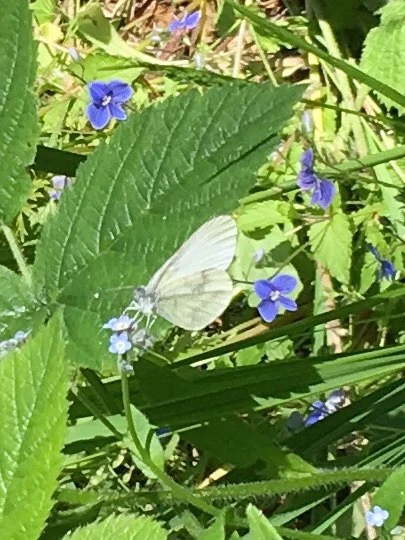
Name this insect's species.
Leptidea sinapis/juvernica
